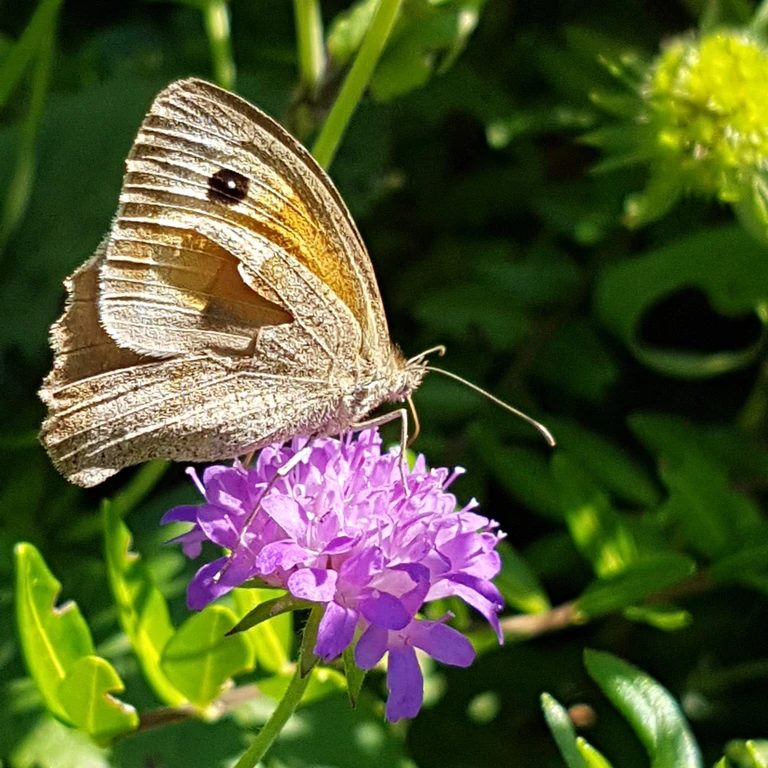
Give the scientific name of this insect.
Maniola jurtina
